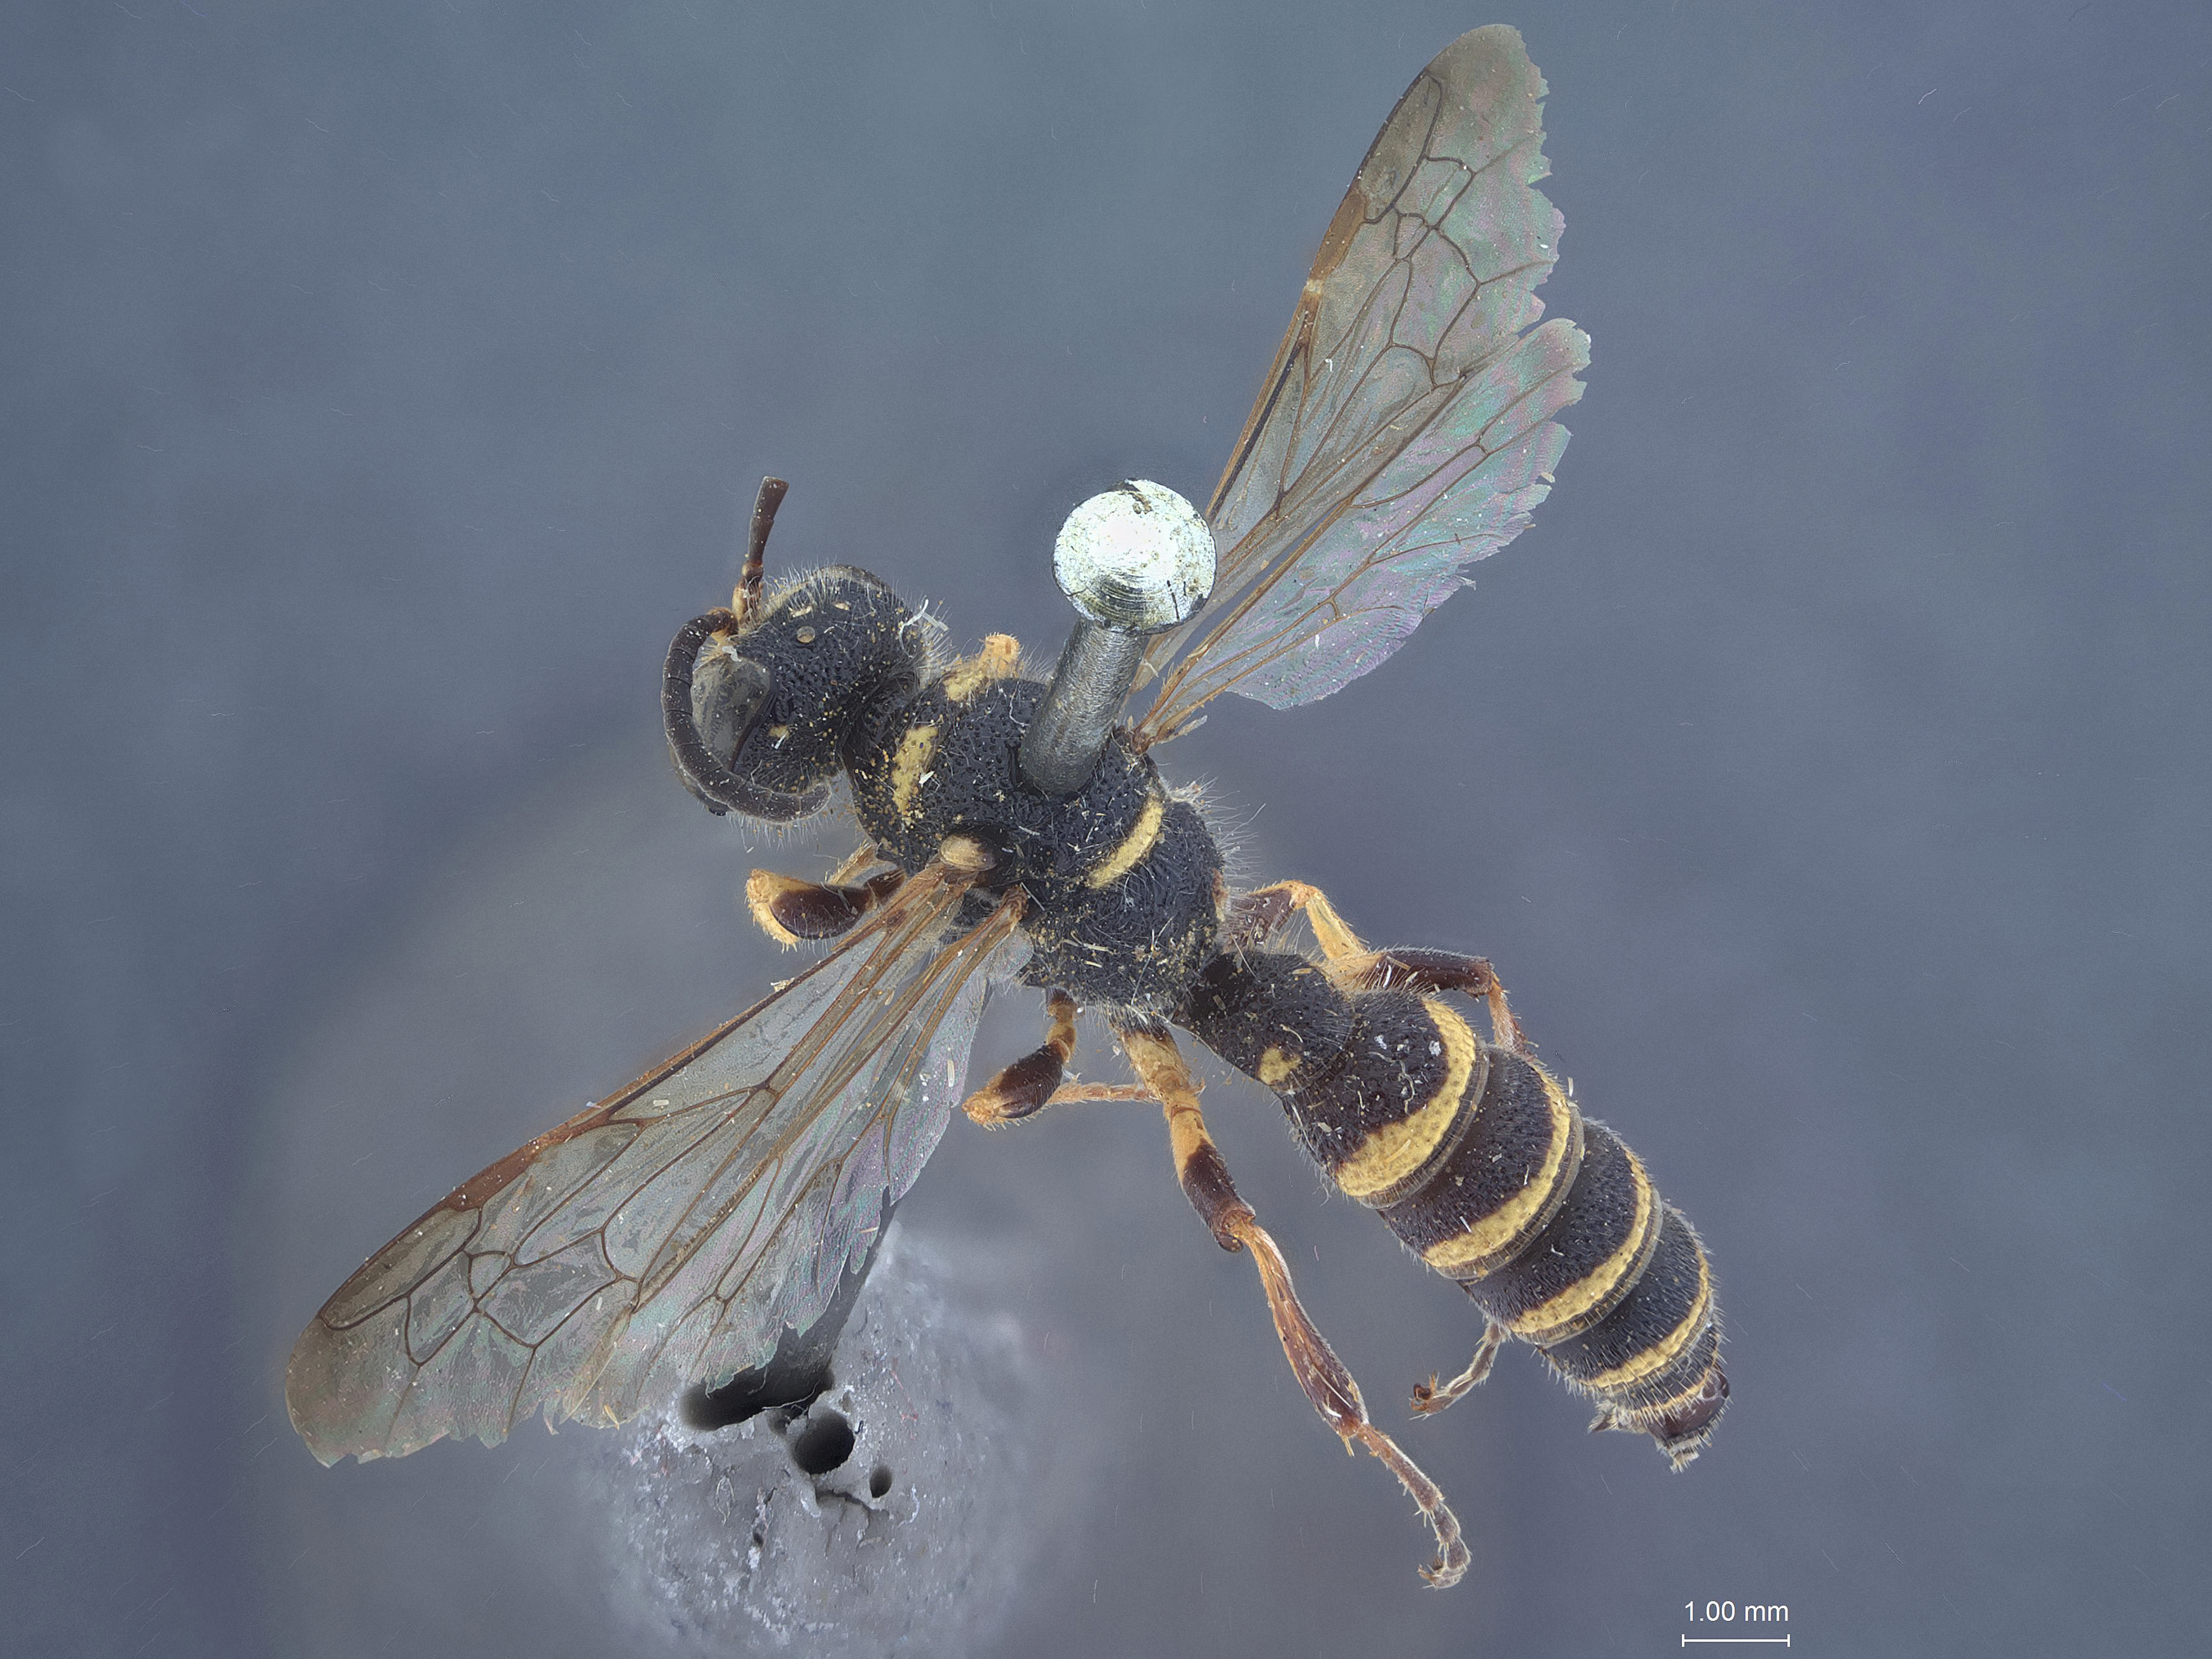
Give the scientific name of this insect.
Cerceris quinquecincta
